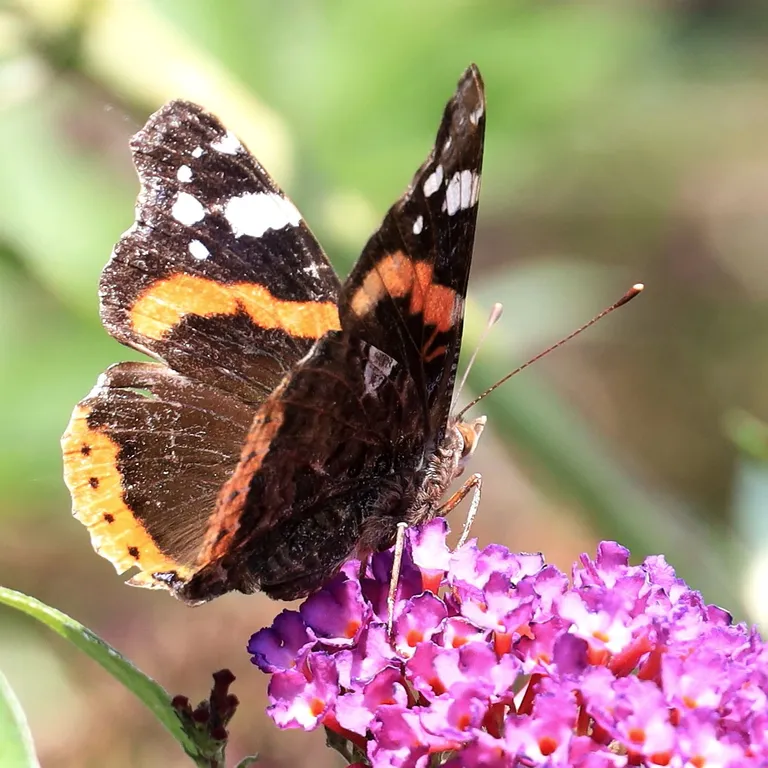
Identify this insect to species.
Vanessa atalanta
